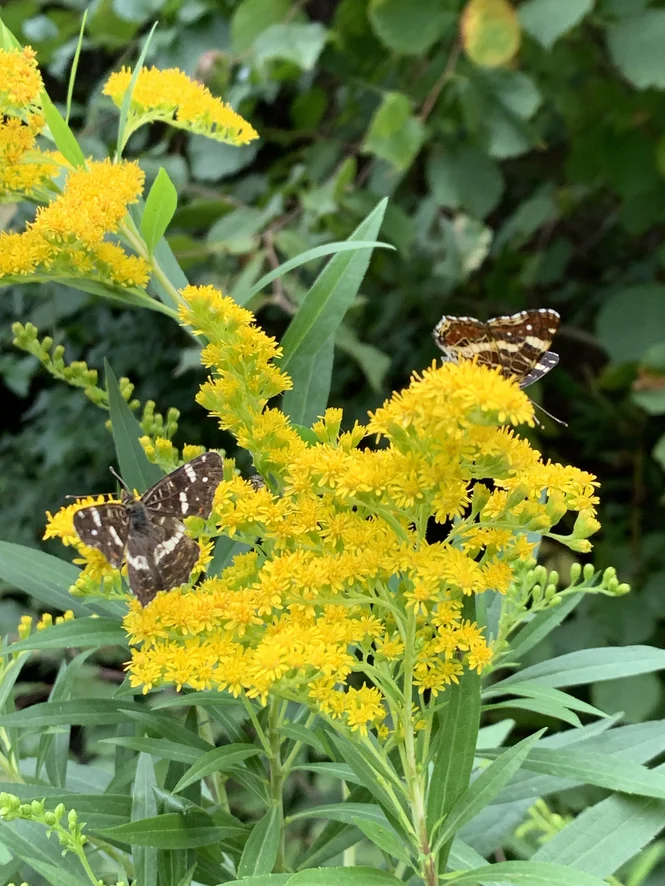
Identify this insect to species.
Araschnia levana
